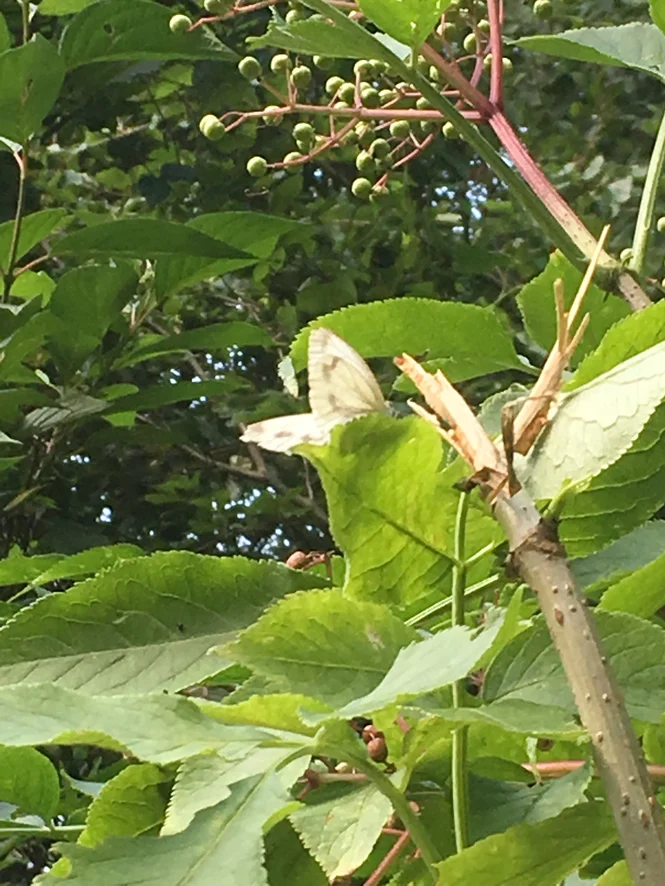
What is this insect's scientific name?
Pieris napi
